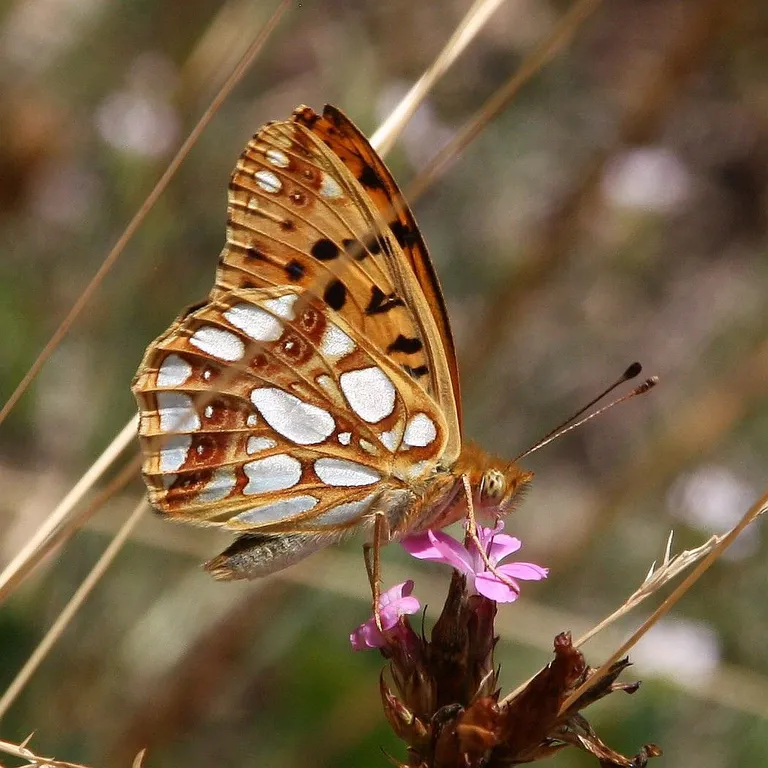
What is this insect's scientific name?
Issoria lathonia
